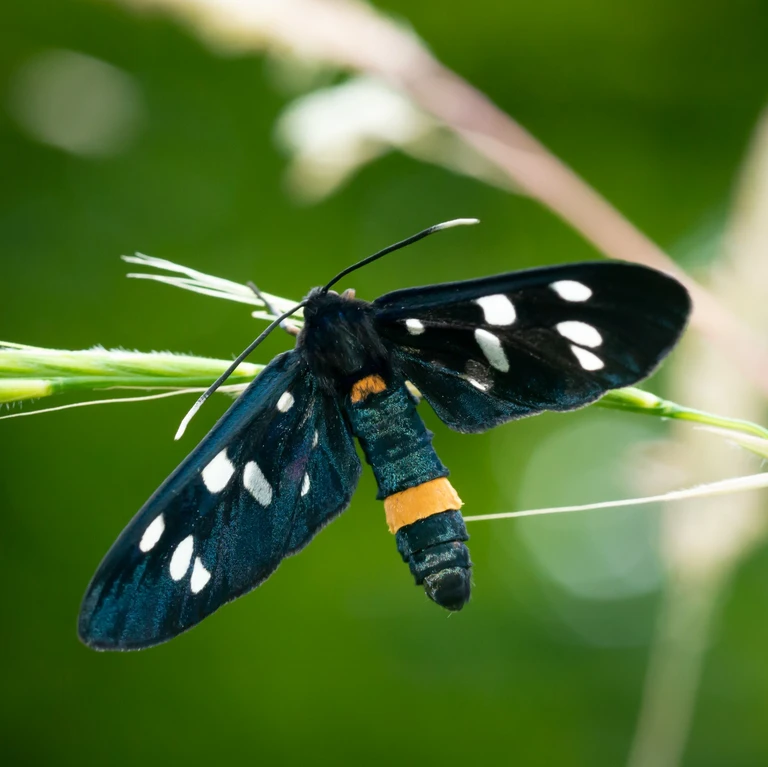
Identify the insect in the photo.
Amata phegea
